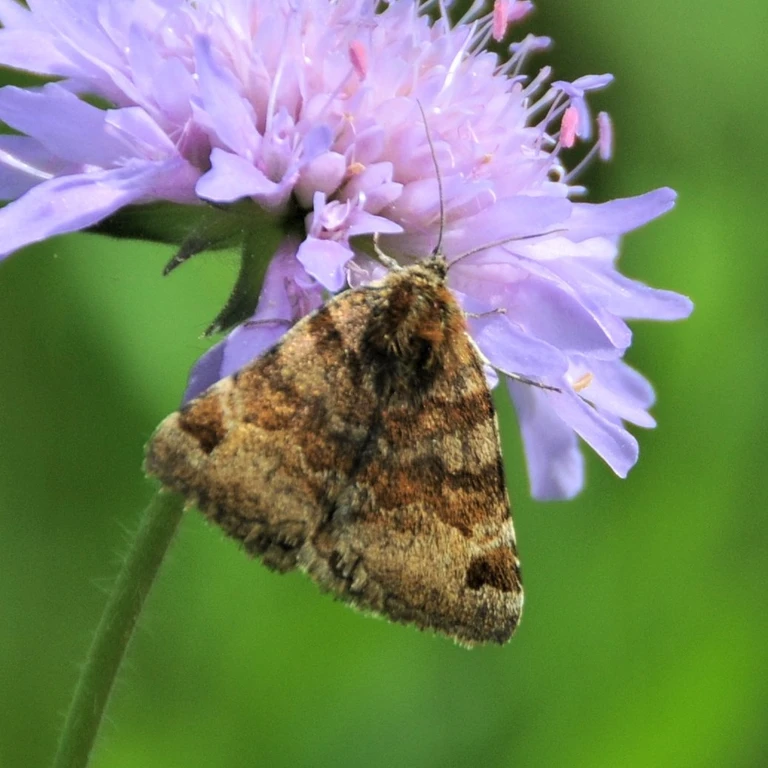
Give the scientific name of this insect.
Euclidia glyphica
